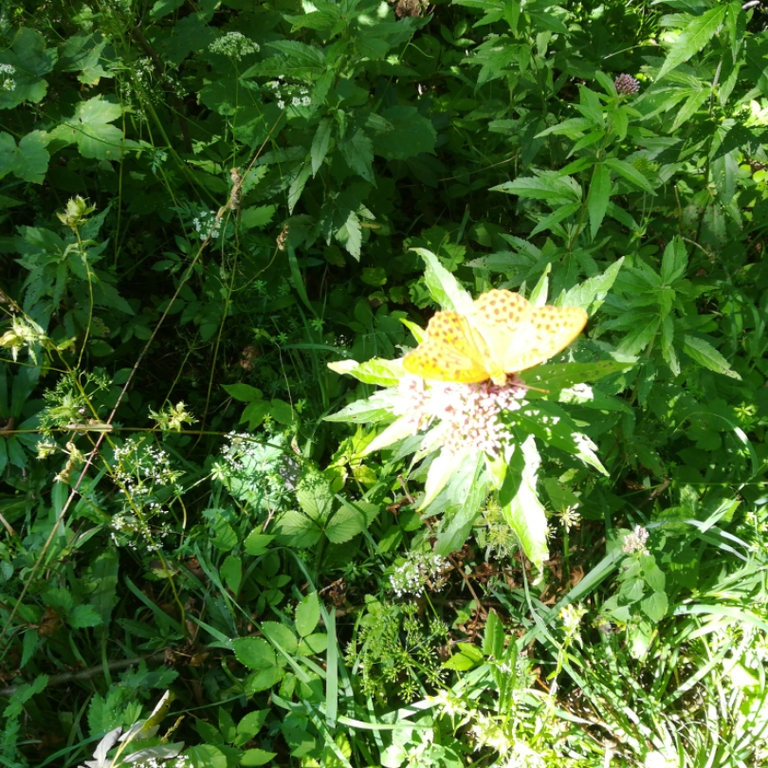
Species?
Argynnis paphia
